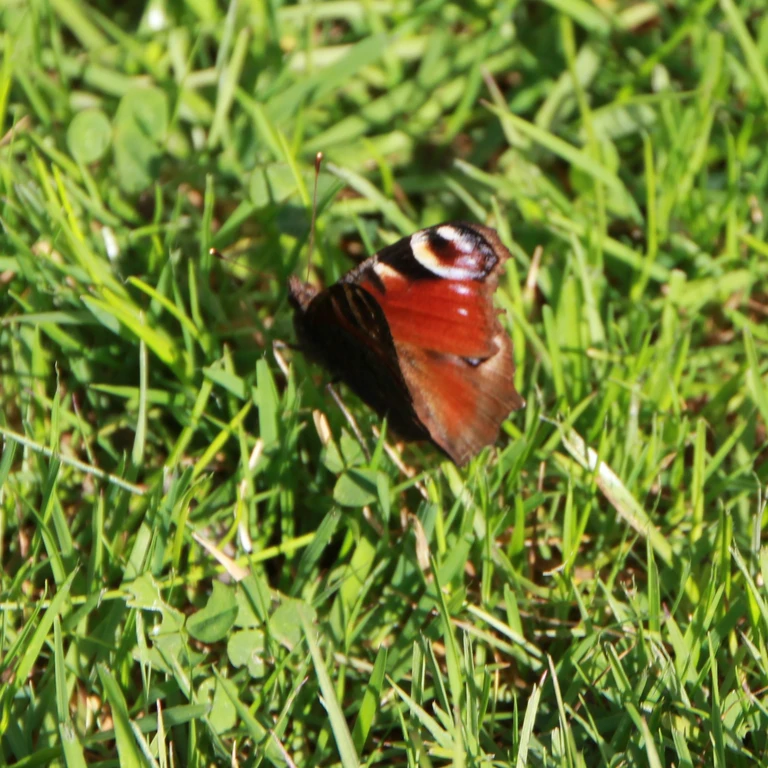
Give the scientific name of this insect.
Aglais io
